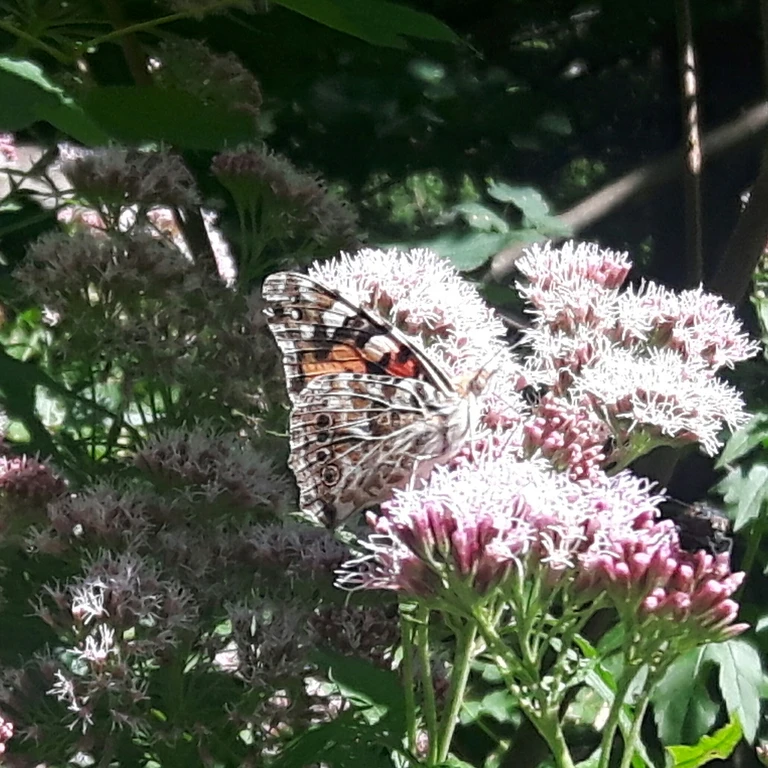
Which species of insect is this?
Vanessa cardui
